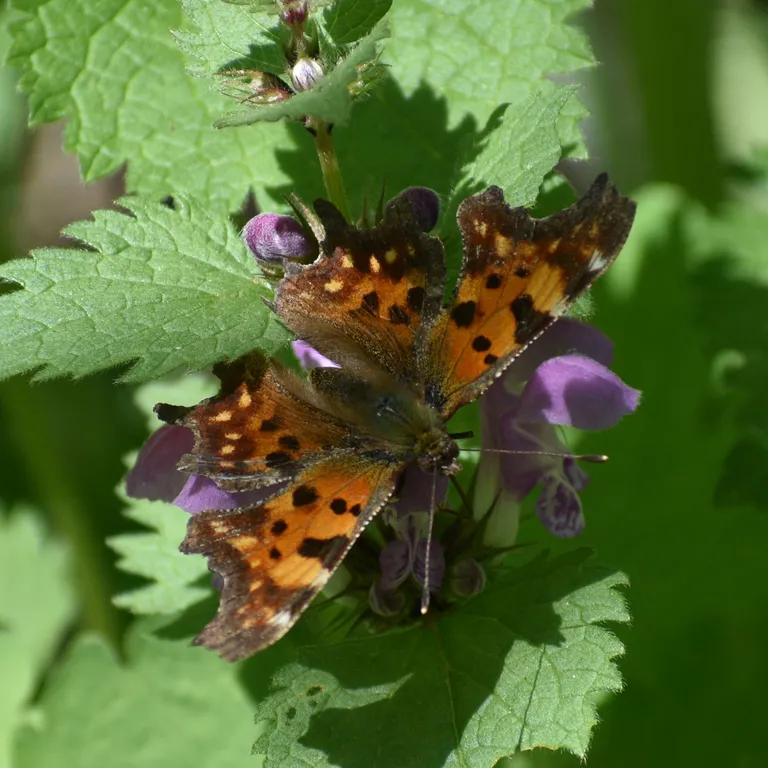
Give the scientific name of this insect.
Polygonia c-album
